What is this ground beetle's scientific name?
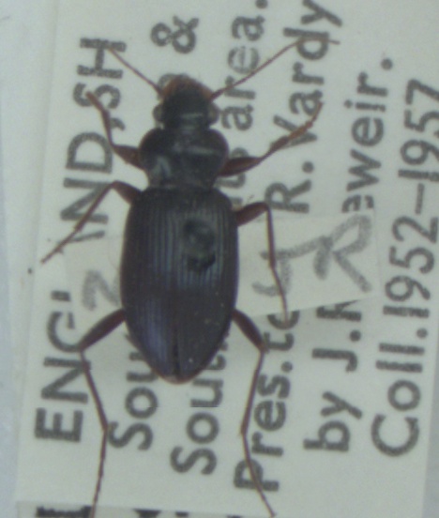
Leistus spinibarbis
